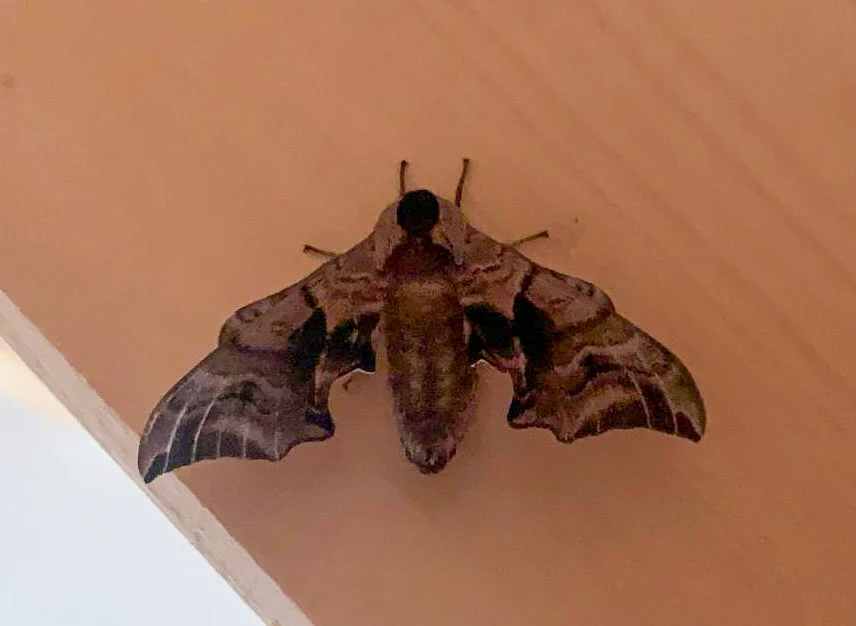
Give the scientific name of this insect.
Smerinthus ocellata
